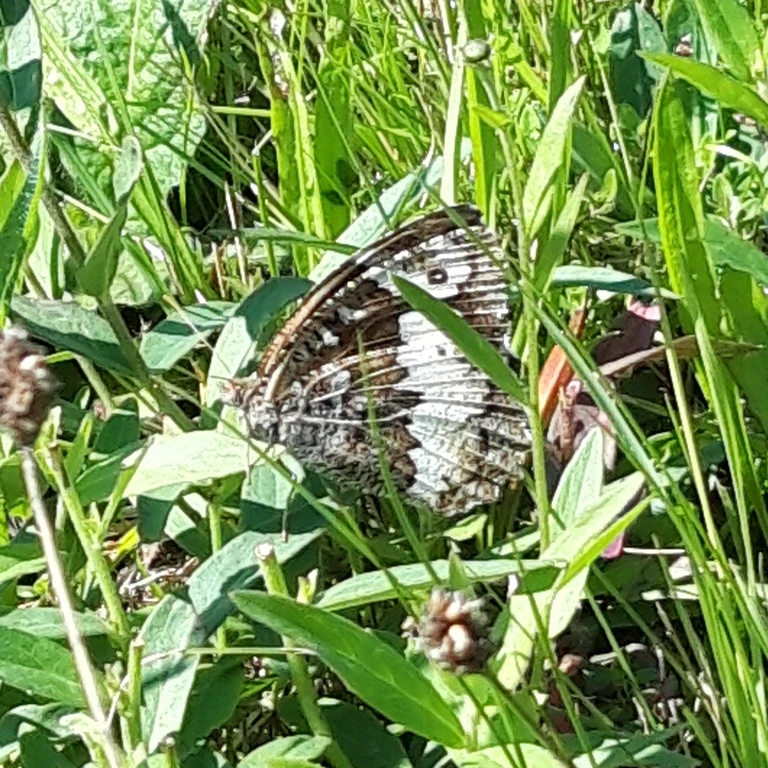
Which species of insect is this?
Brintesia circe
